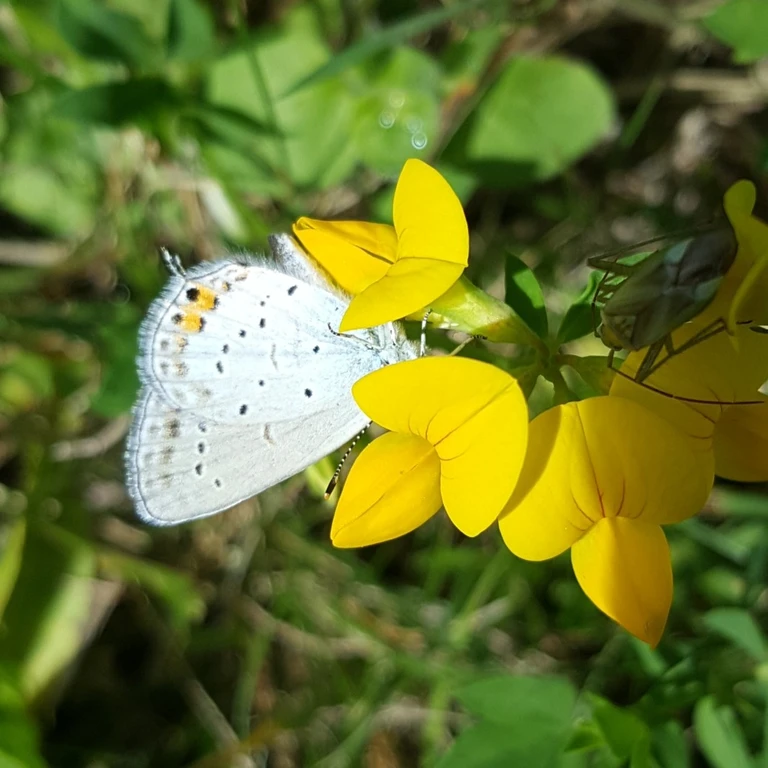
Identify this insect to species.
Cupido argiades (also Elkalyce argiades)
